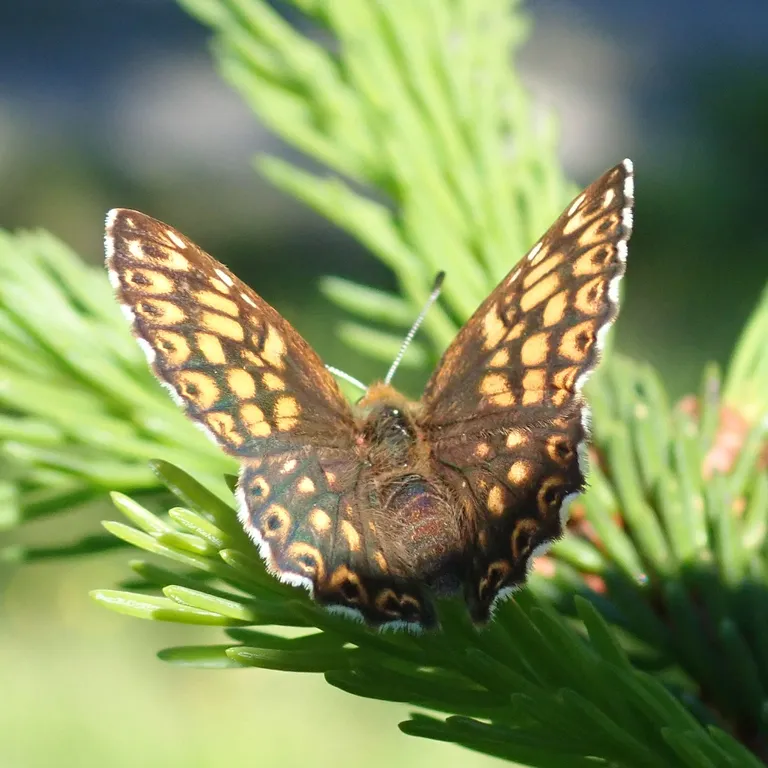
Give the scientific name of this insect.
Hamearis lucina
